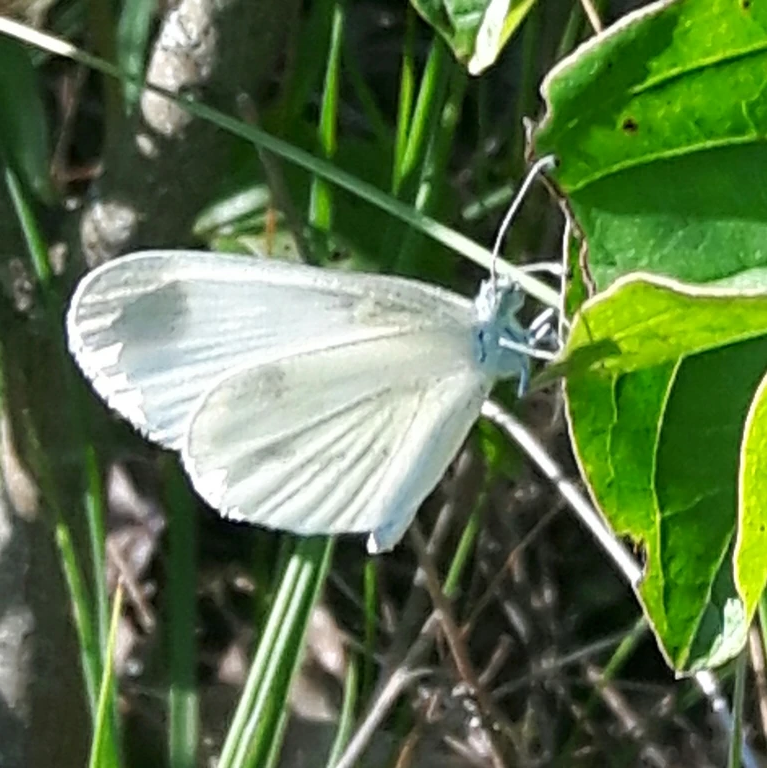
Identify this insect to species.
Leptidea sinapis/juvernica
